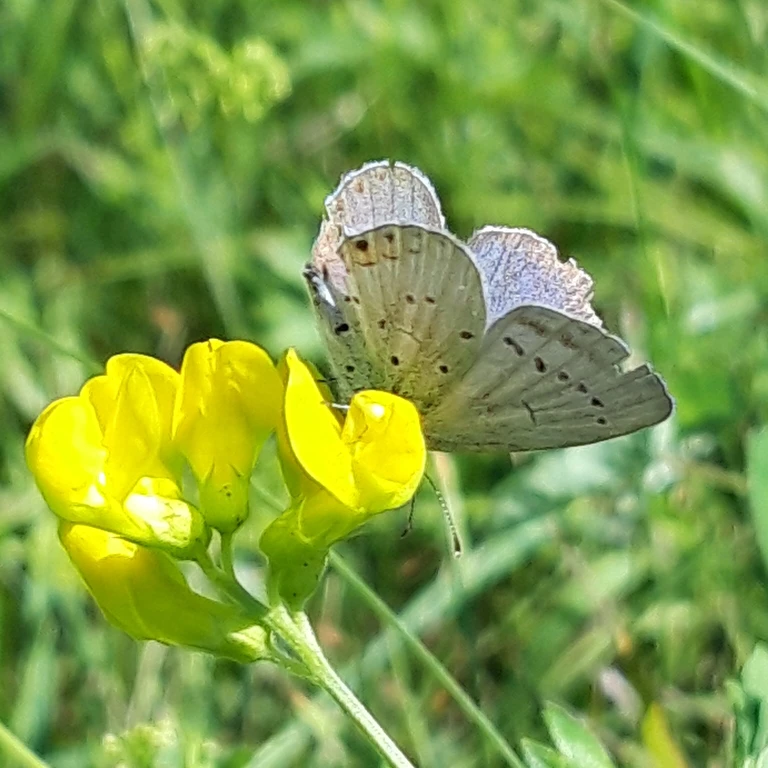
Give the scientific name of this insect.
Cupido argiades (also Elkalyce argiades)
